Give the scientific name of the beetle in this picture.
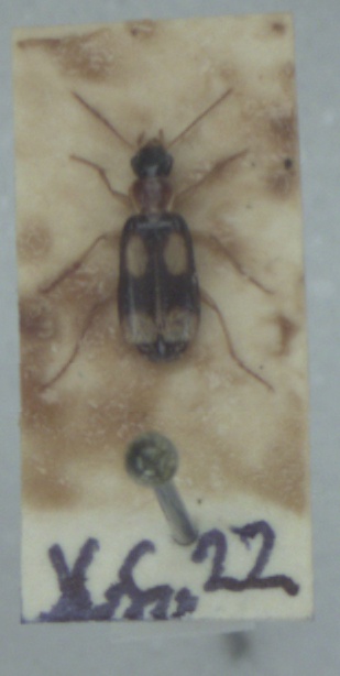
Dromius quadrimaculatus
